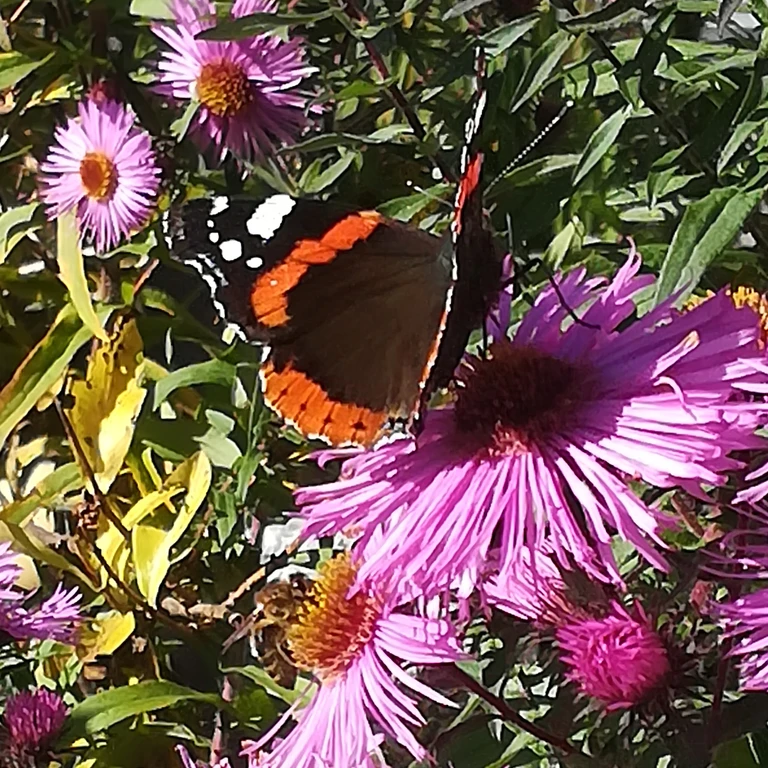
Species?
Vanessa atalanta
